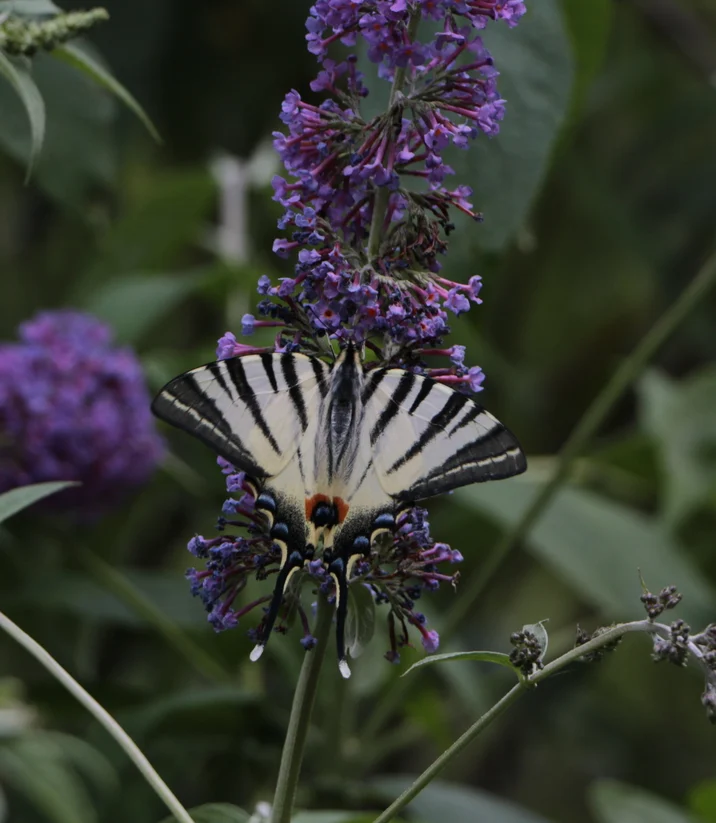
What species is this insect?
Iphiclides podalirius
